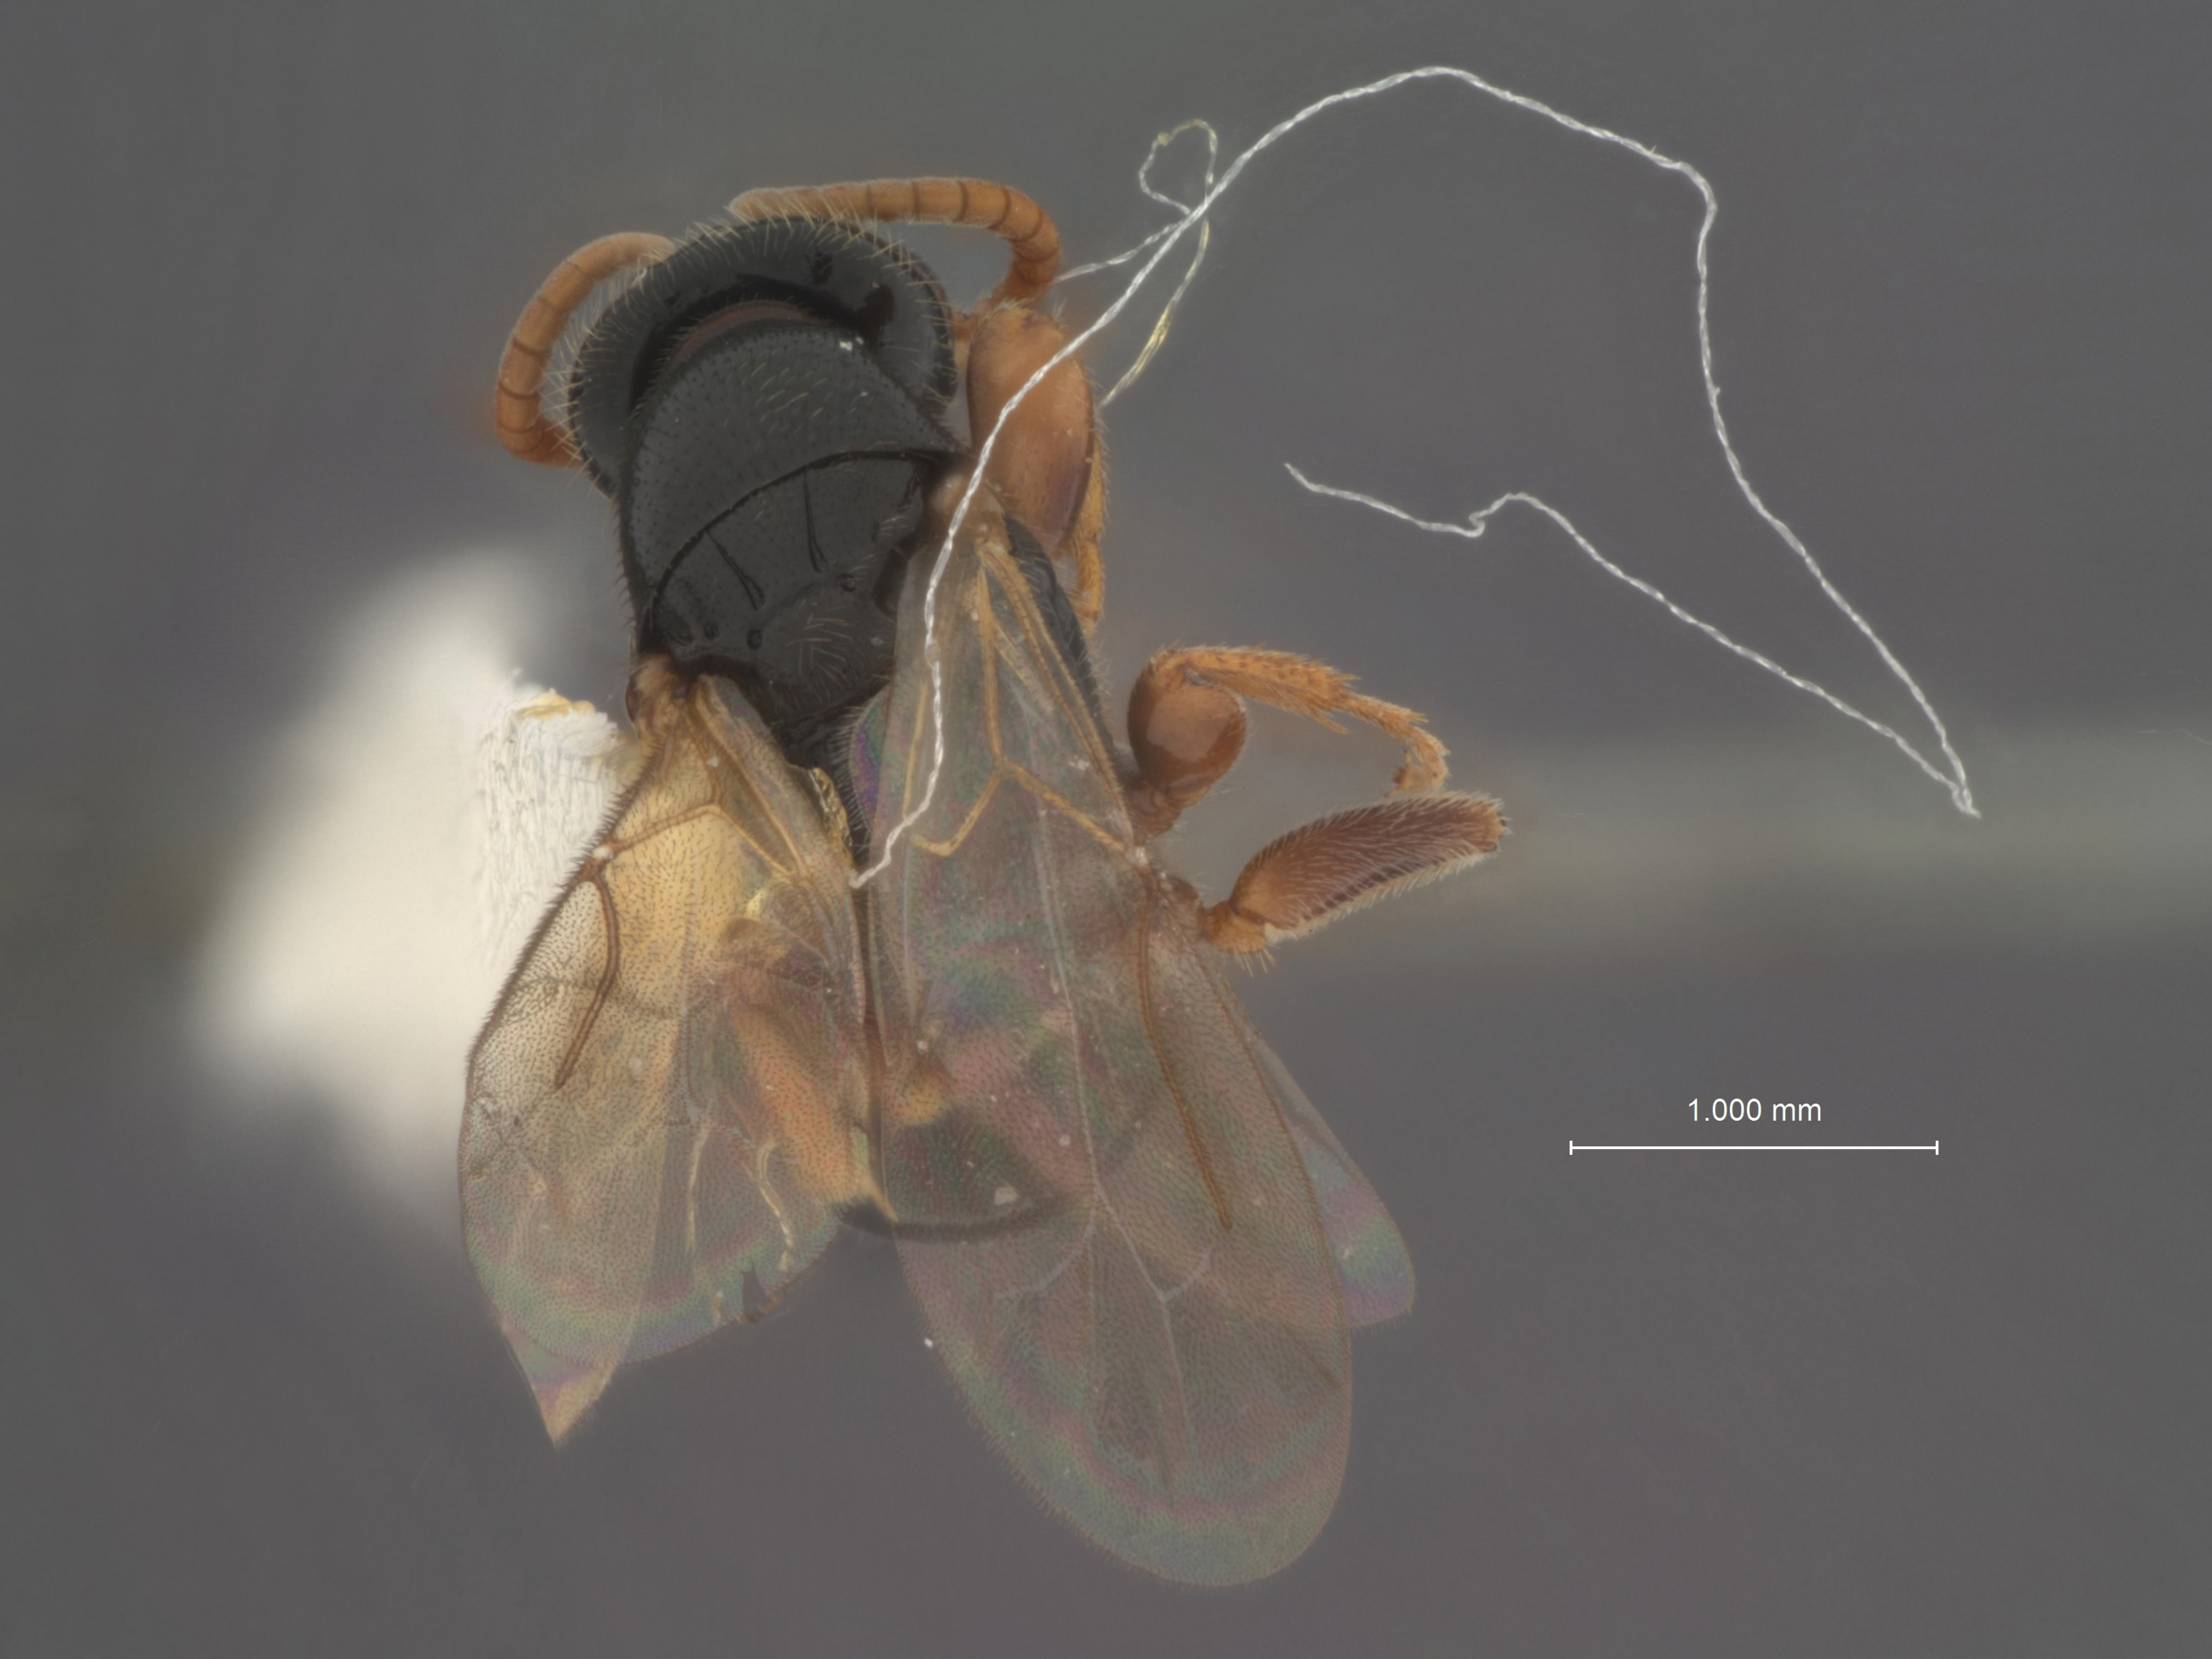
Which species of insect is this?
Epyris spissus
